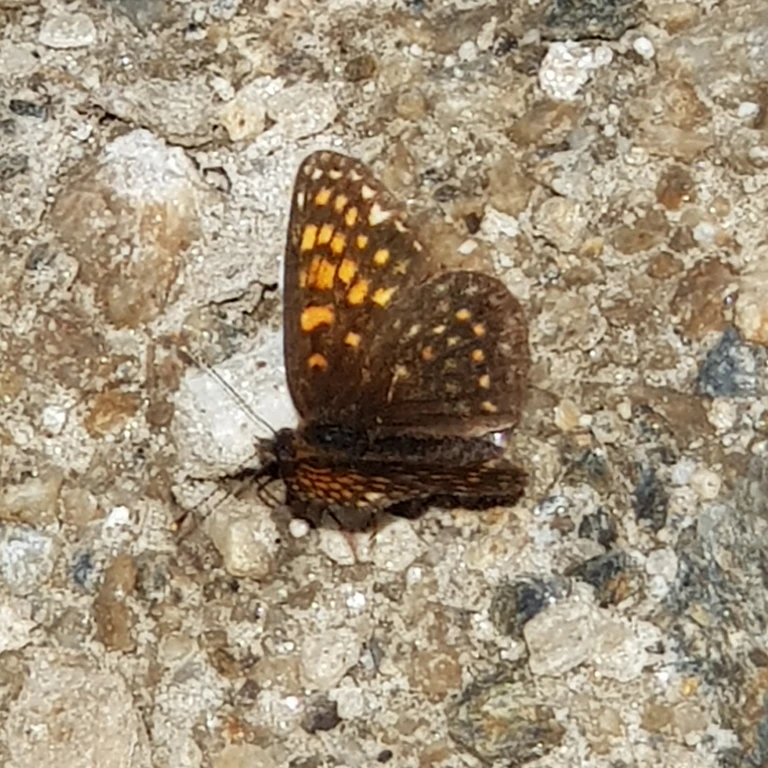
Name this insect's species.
Melitaea diamina
